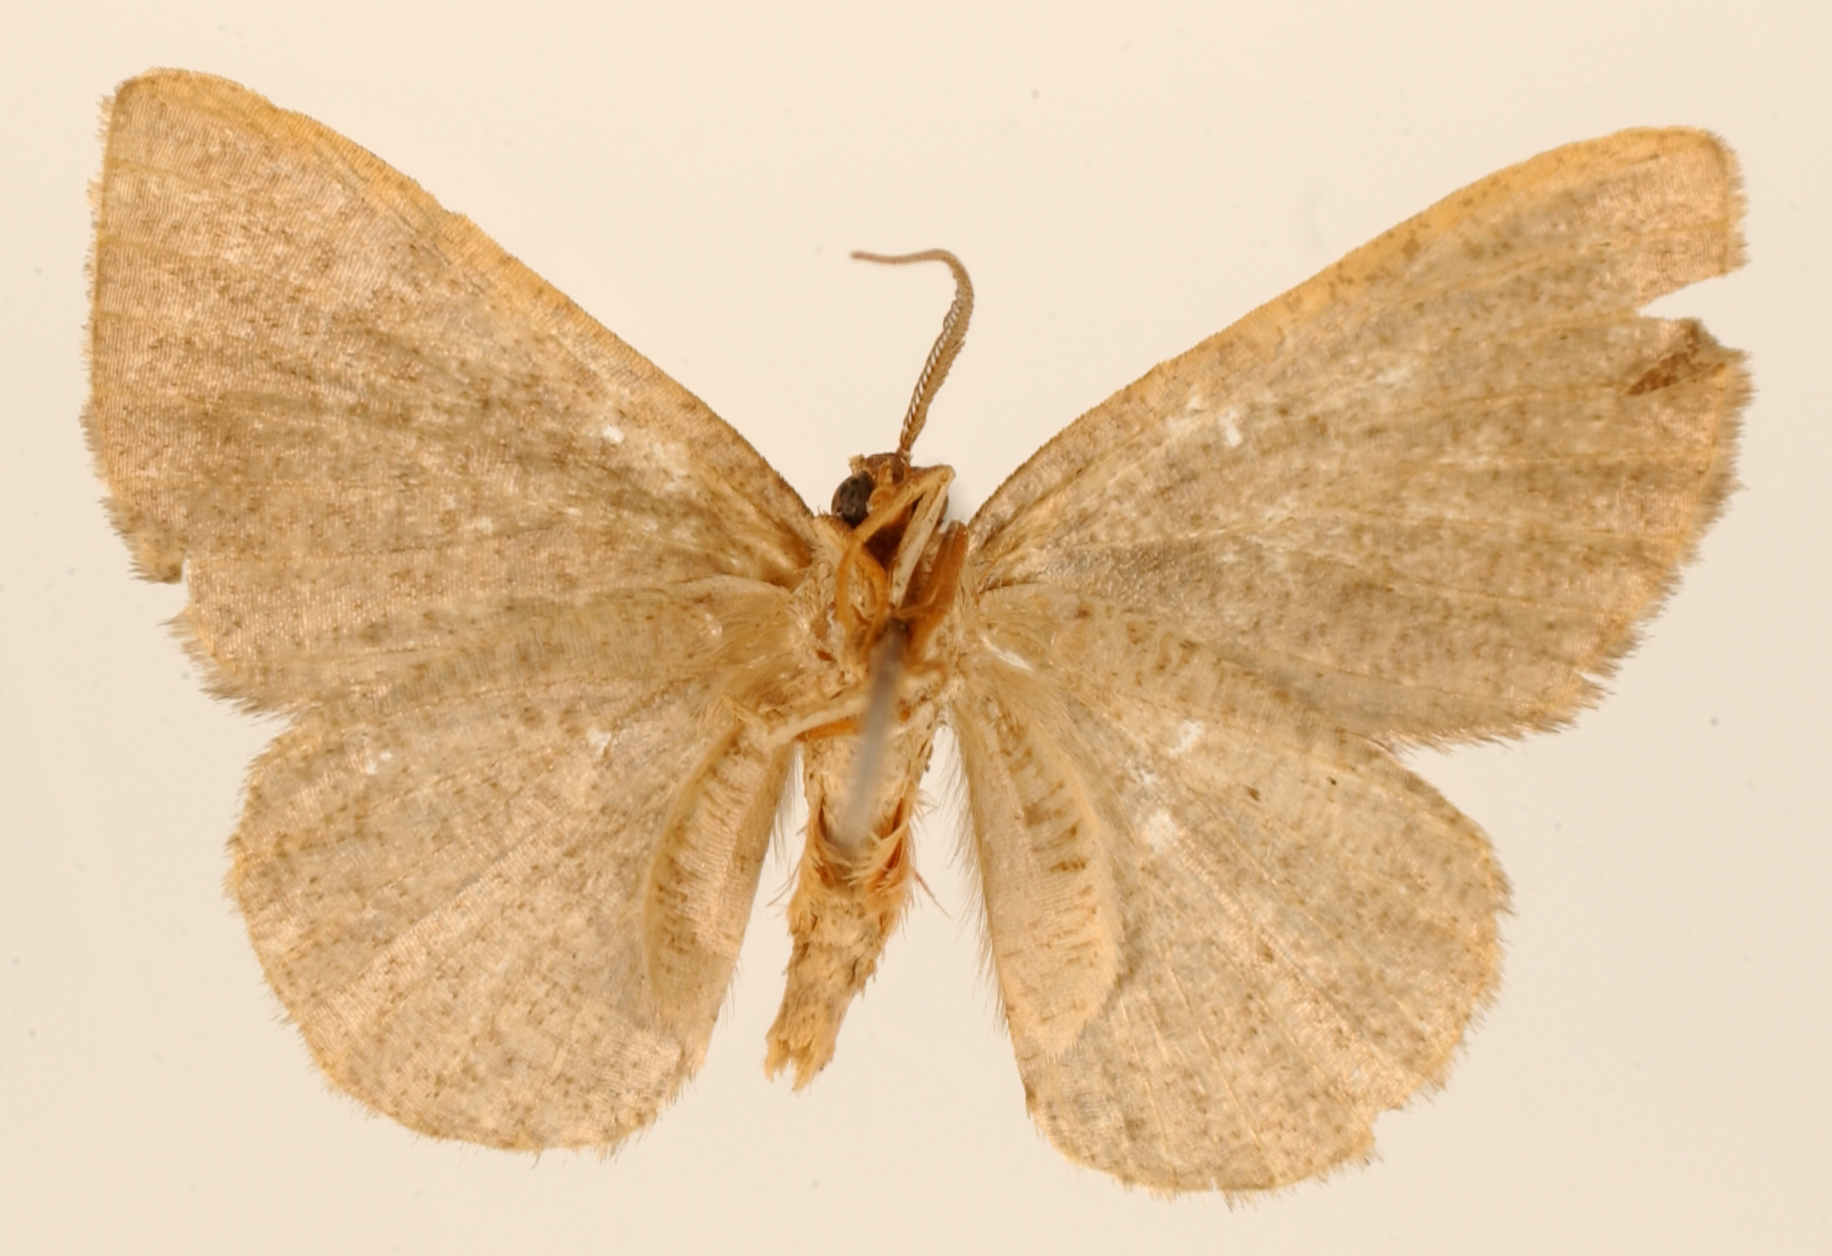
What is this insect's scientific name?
Lobopola plicata
